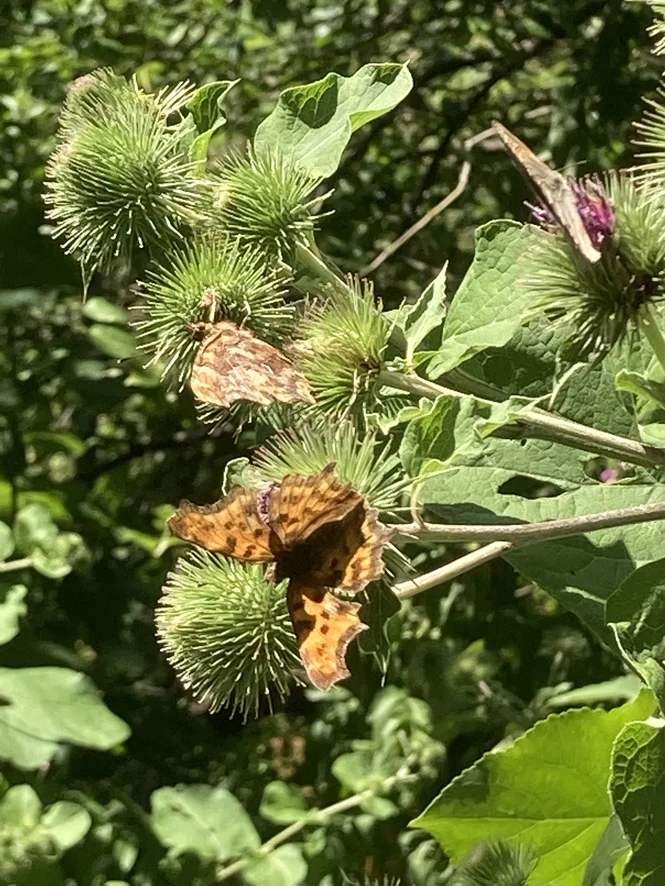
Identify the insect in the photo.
Polygonia c-album
